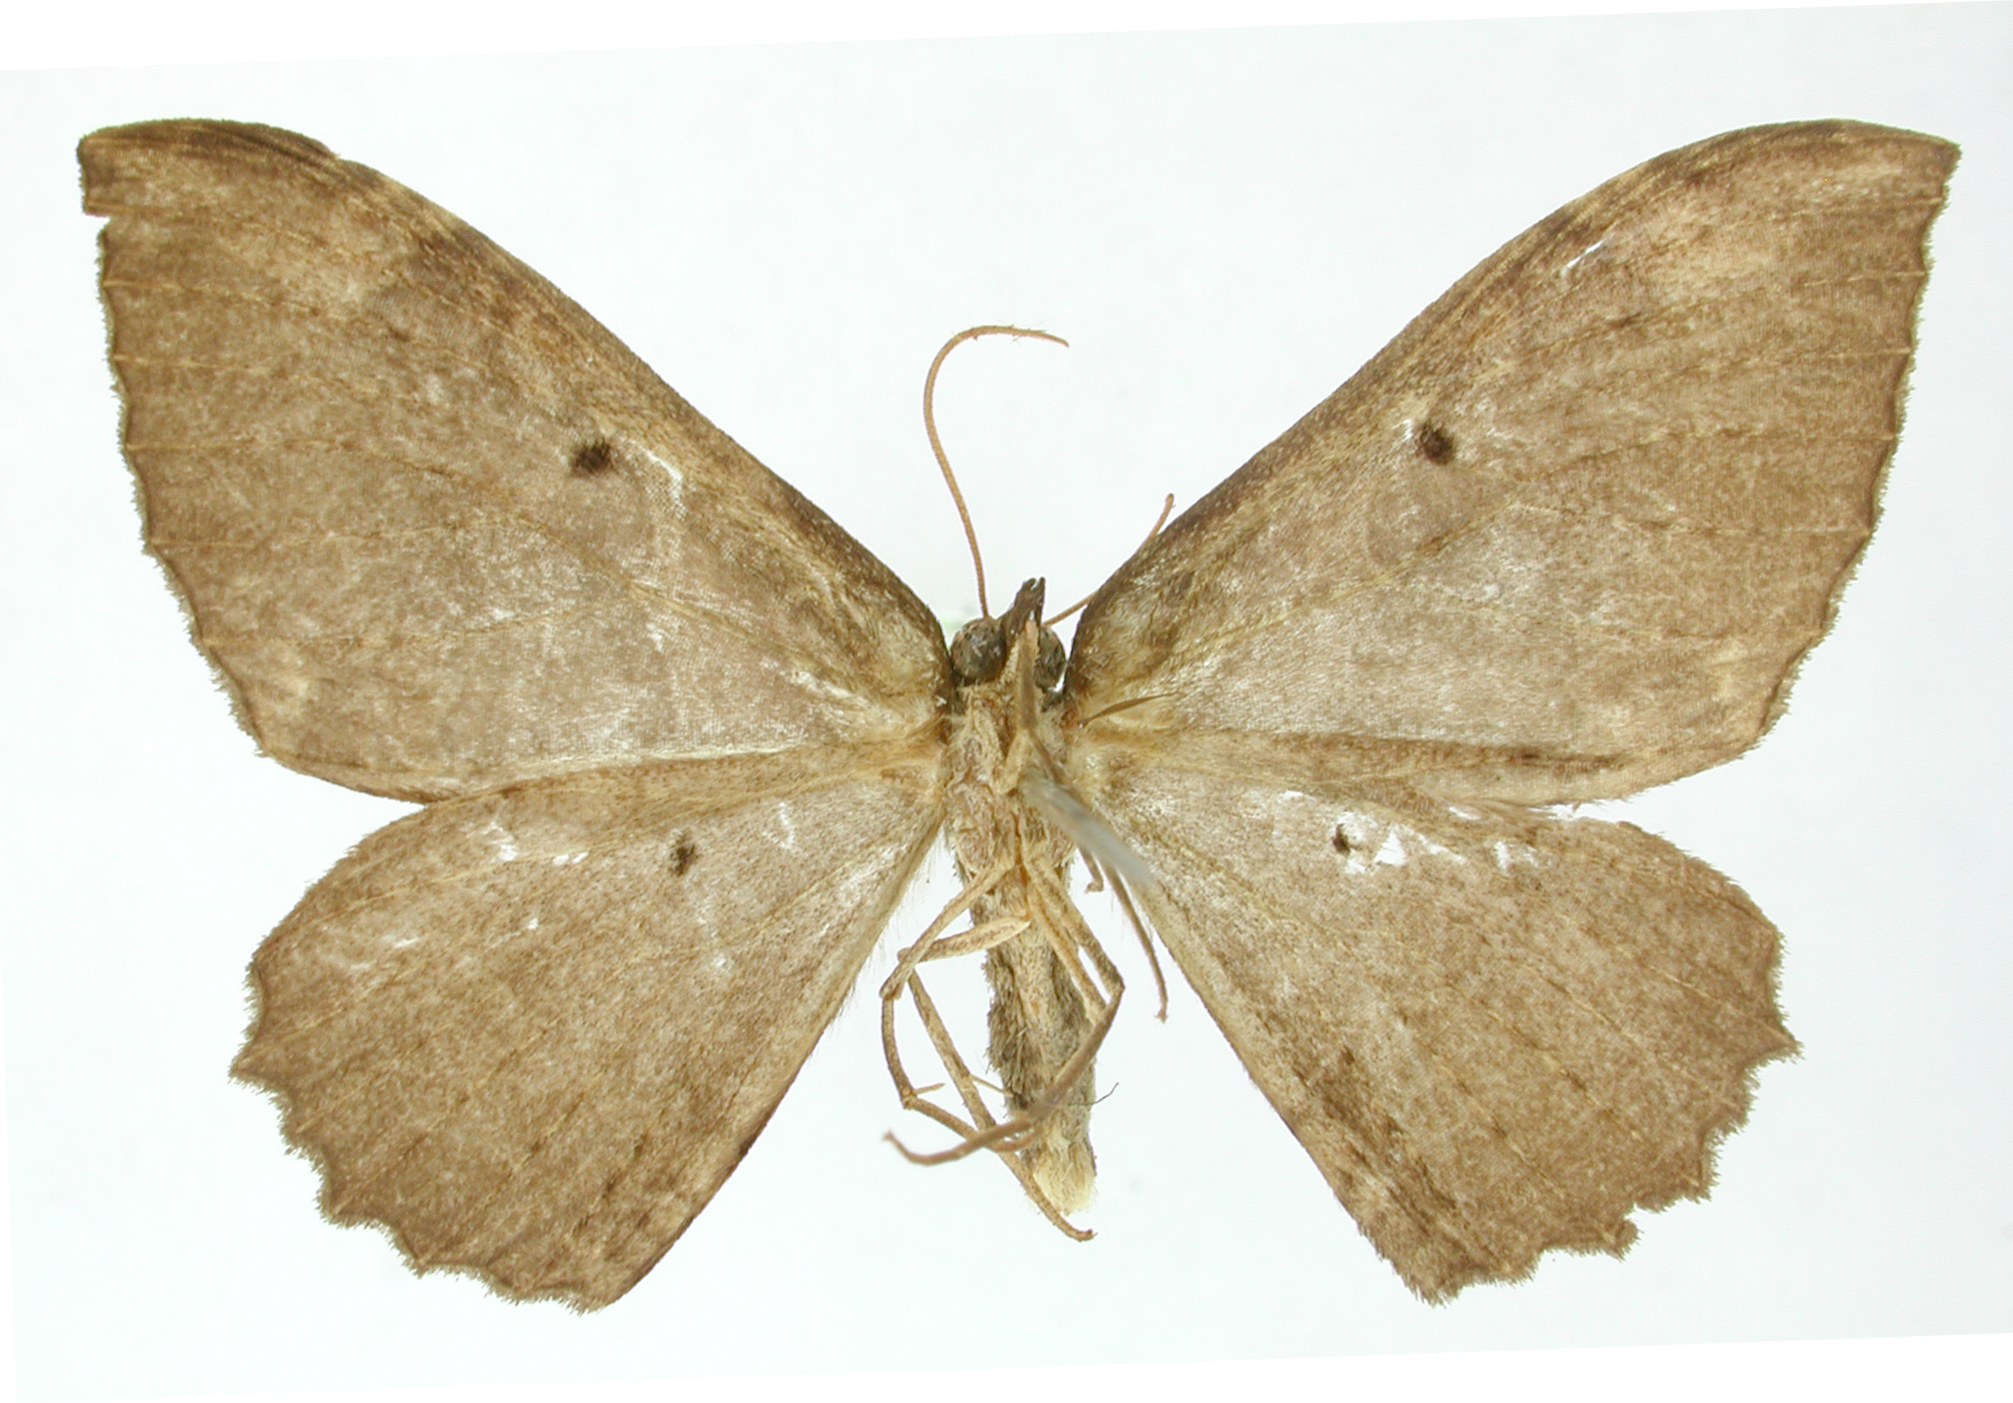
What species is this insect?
Strepsizuga aberrans
